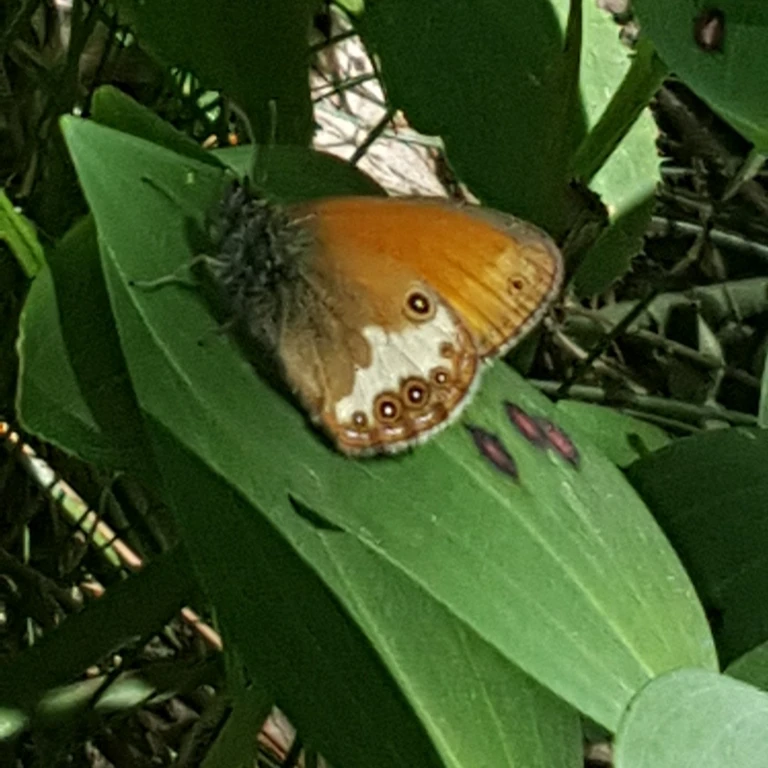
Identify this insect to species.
Coenonympha arcania
